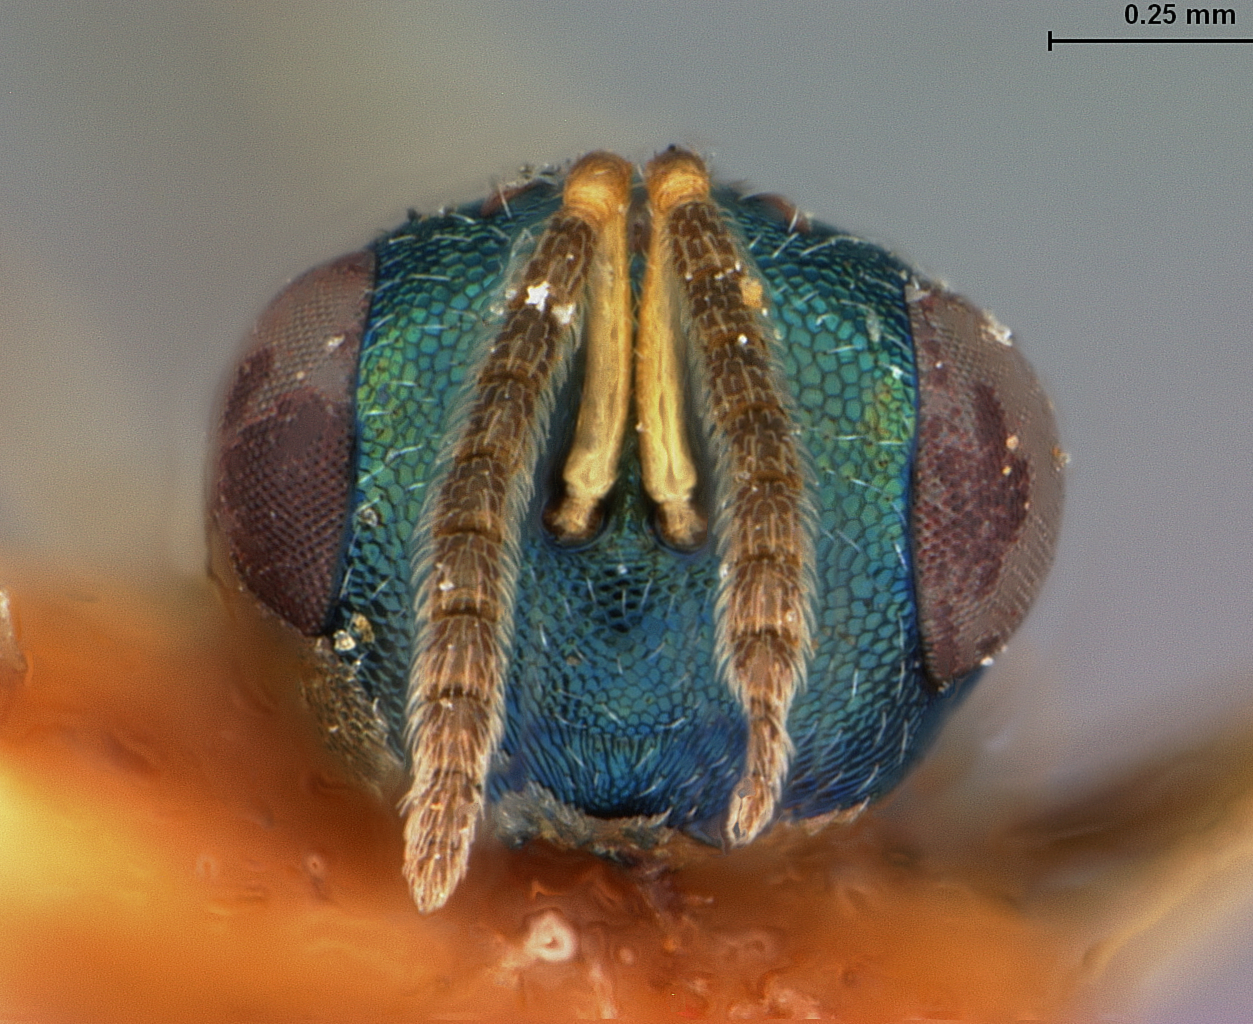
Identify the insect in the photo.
Megastigma canadensis
